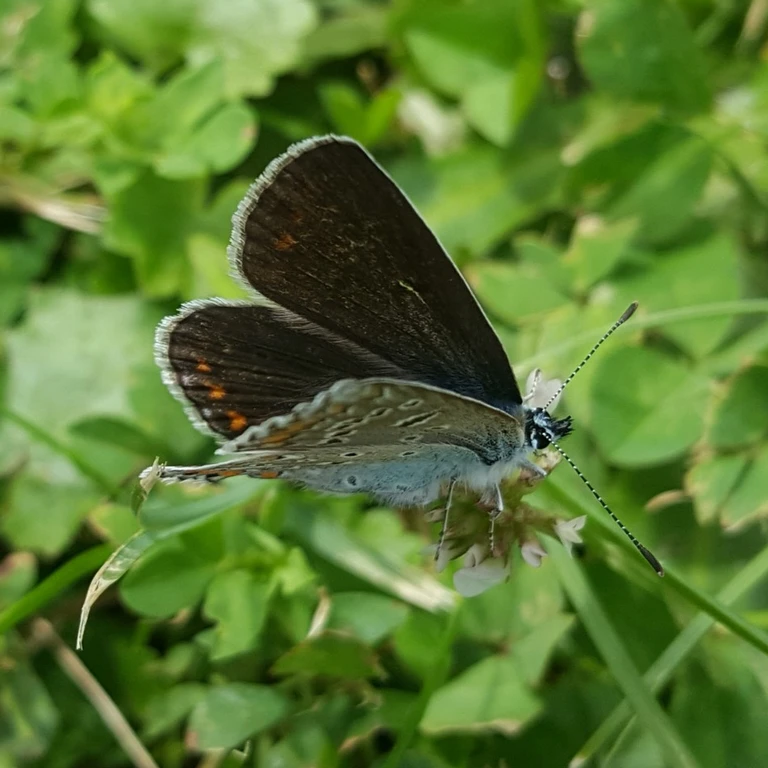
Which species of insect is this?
Polyommatus icarus
